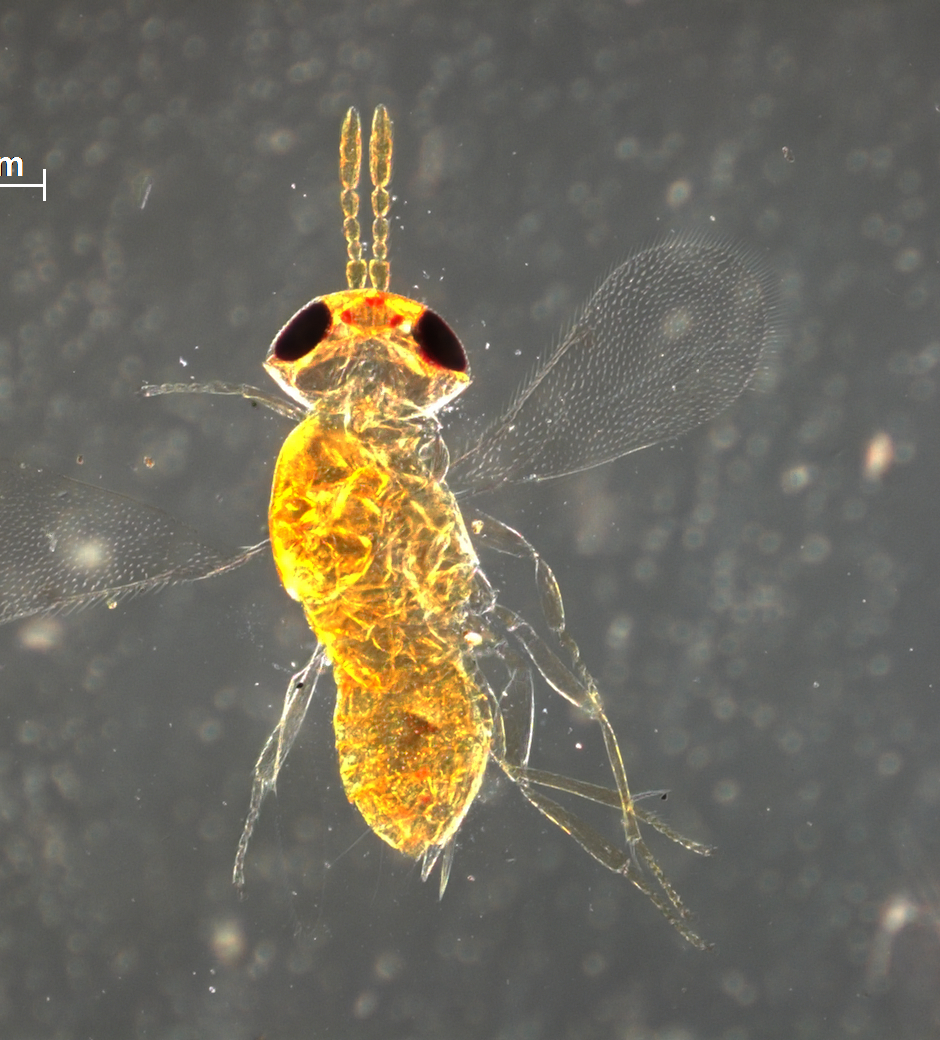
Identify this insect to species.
Coccophagus lutescens
